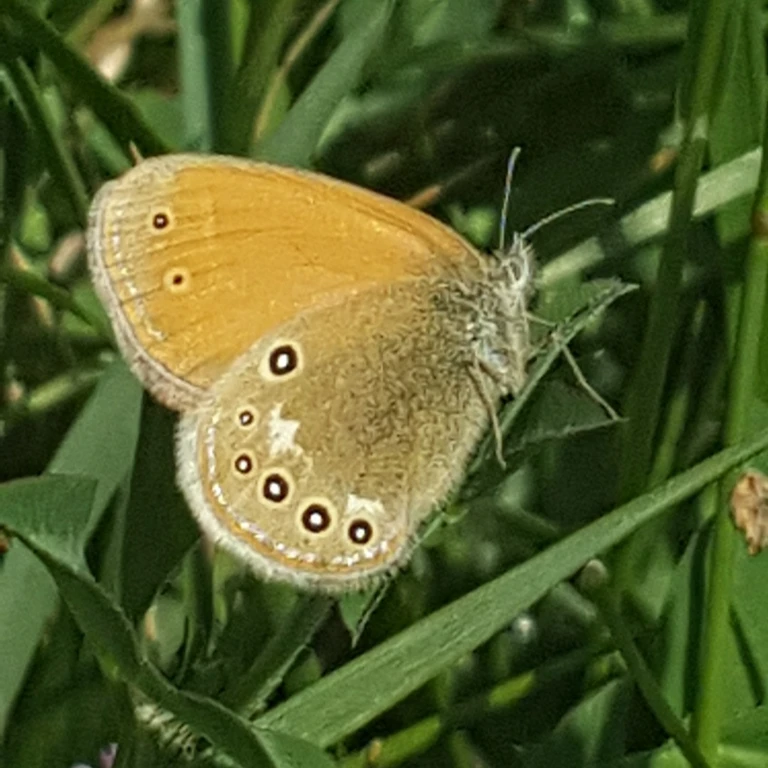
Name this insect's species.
Coenonympha glycerion (also Coenonympha iphis)
